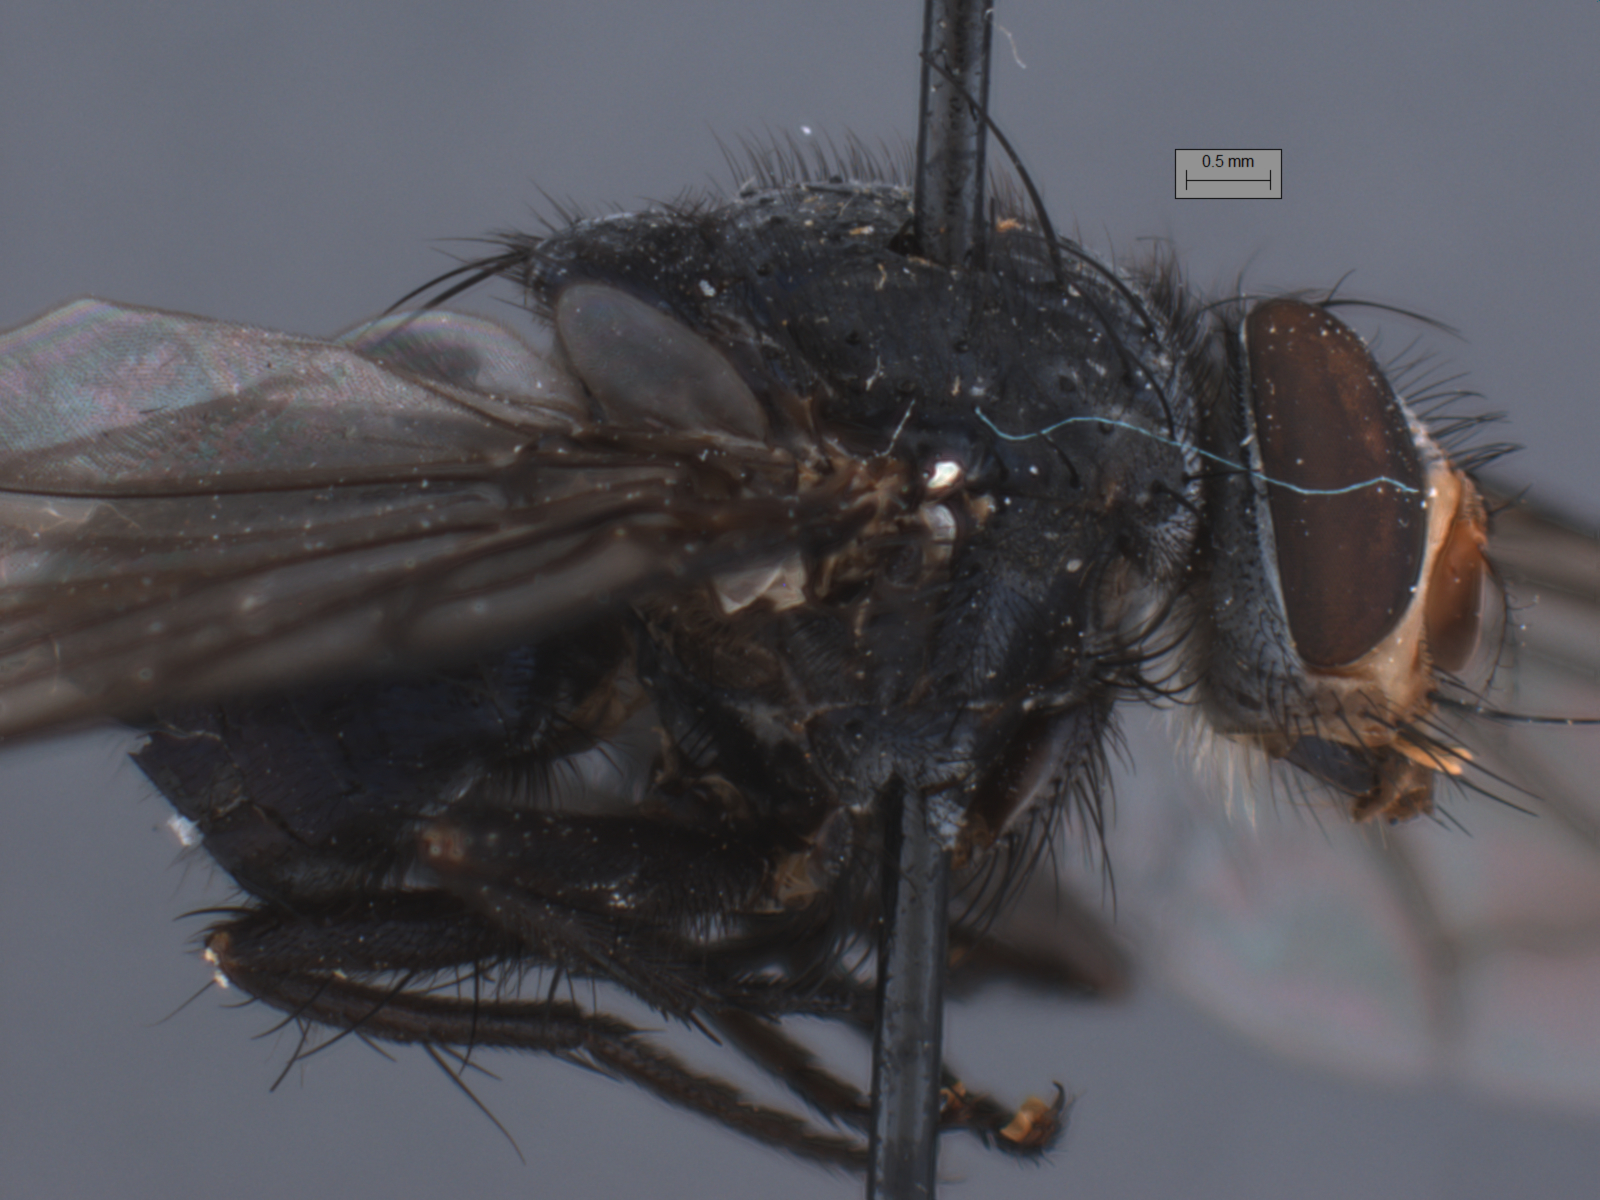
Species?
Huascaromusca xanthorrhina
